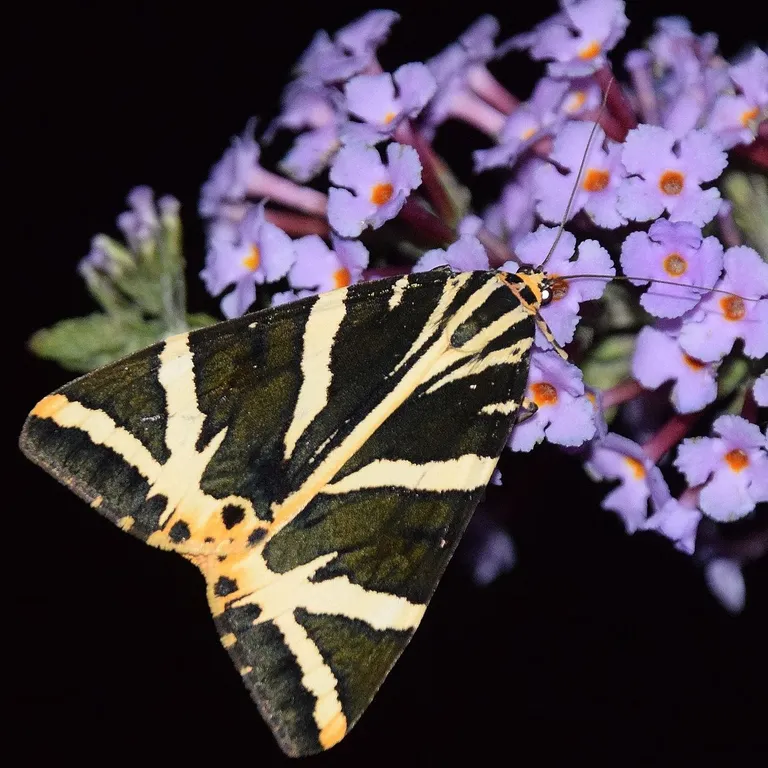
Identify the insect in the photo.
Euplagia quadripunctaria
